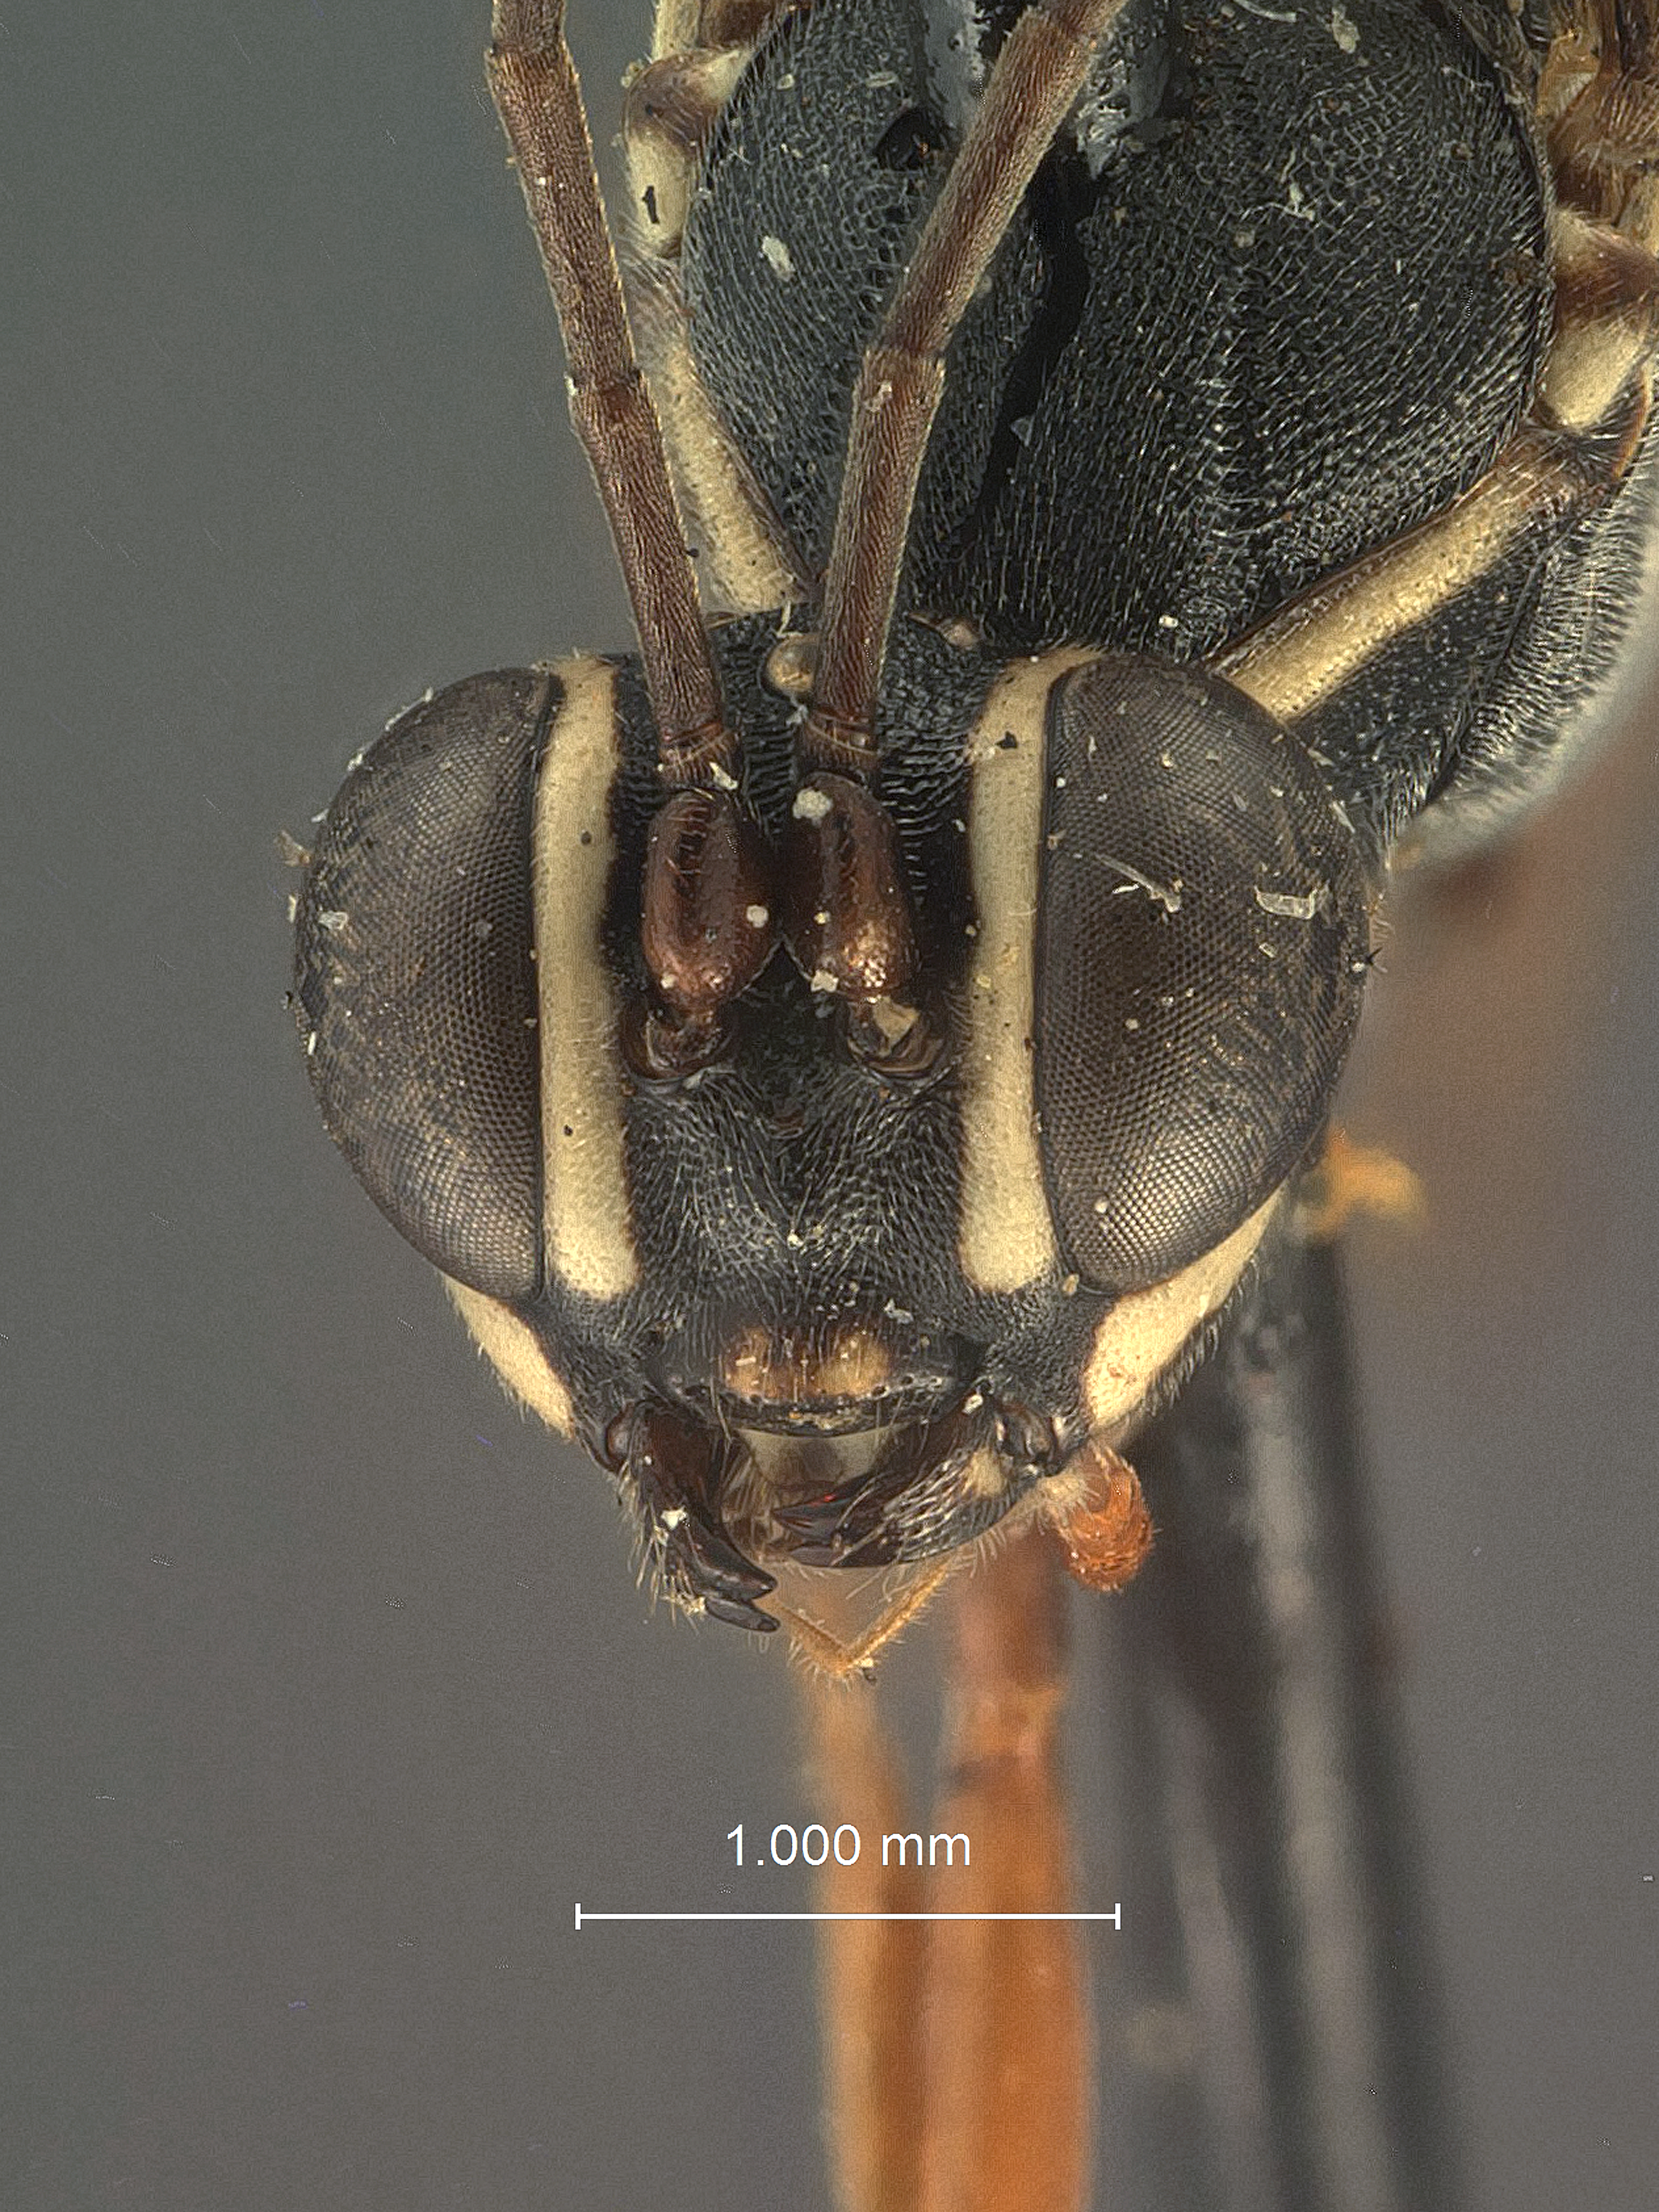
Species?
Ischnus doddi
